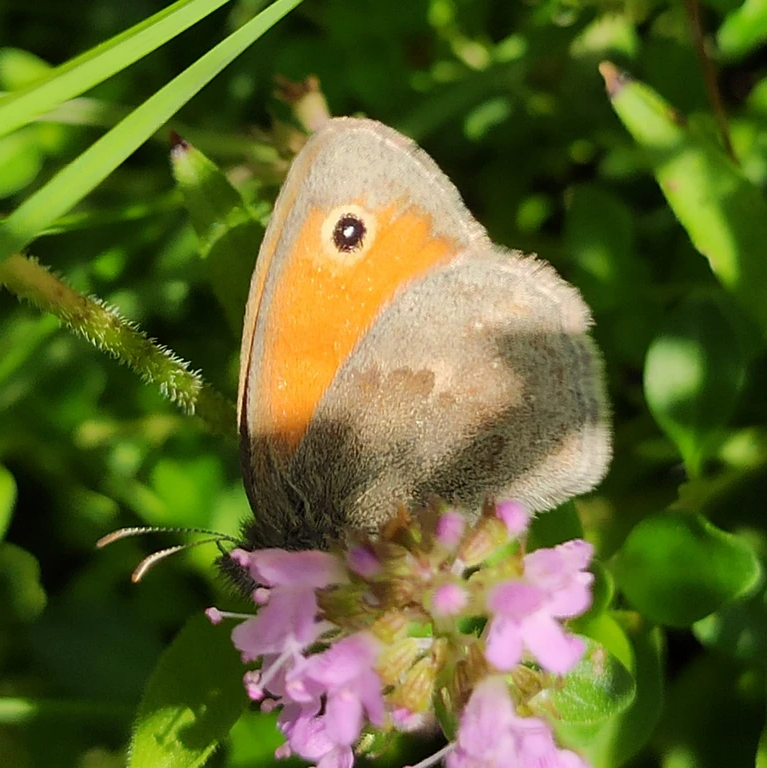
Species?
Coenonympha pamphilus
